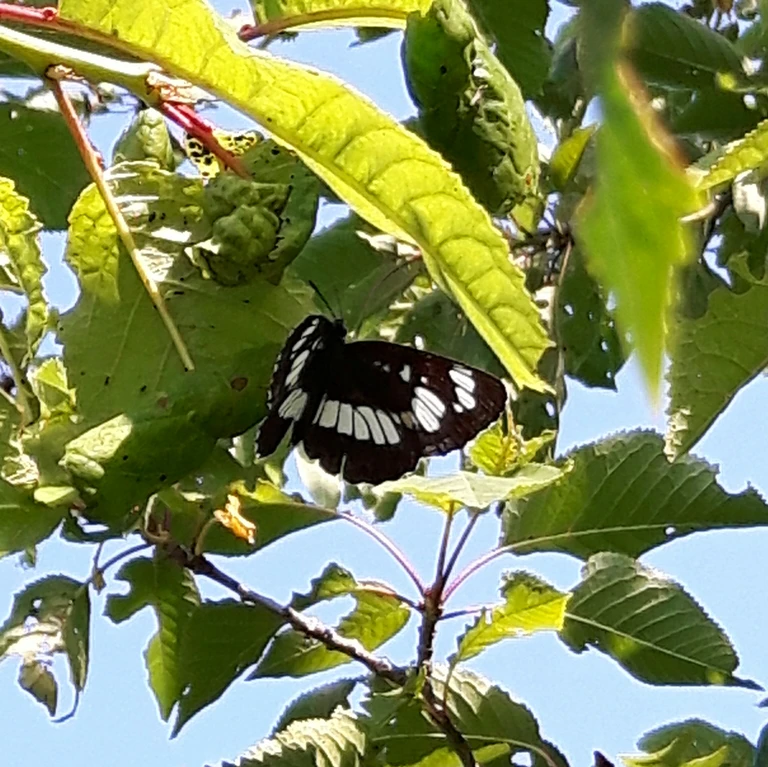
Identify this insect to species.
Neptis rivularis
